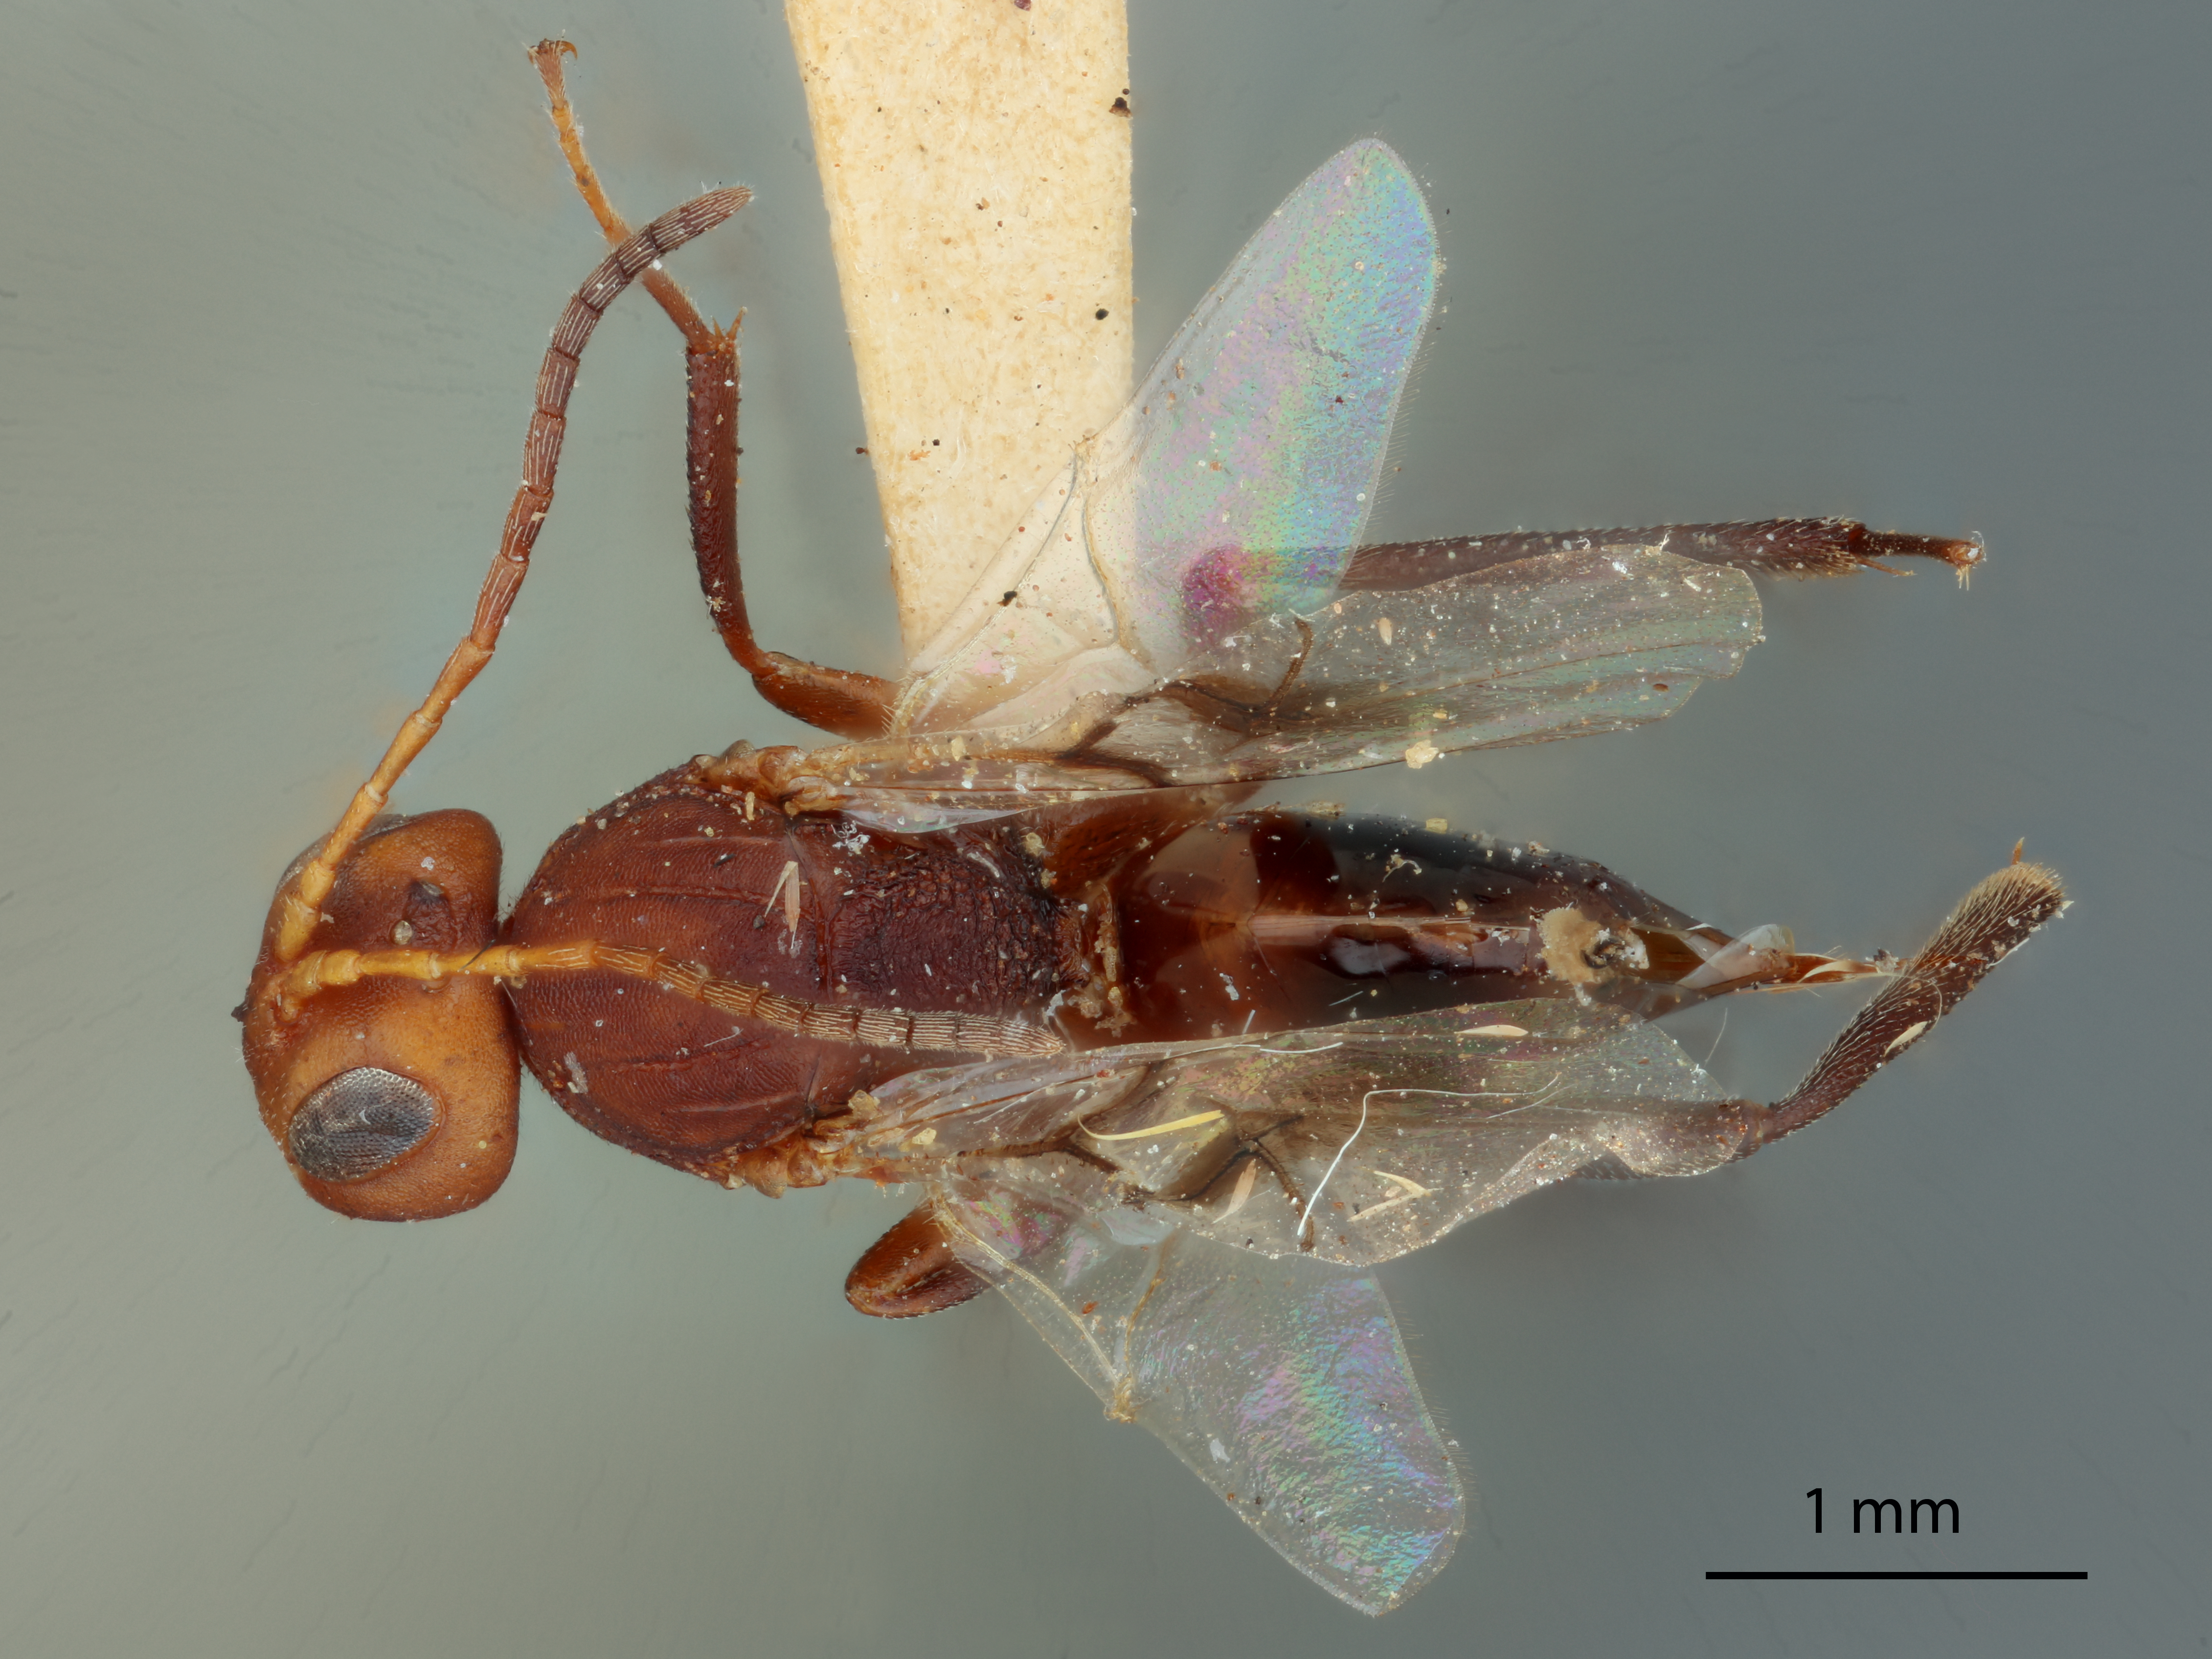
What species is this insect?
Compsodryoxenus maculipennis
